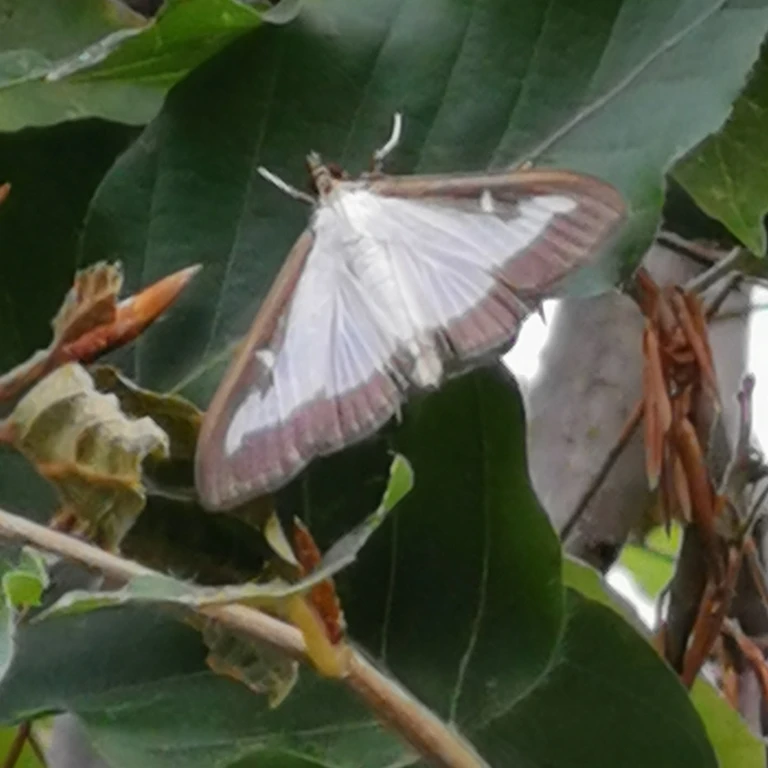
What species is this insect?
Cydalima perspectalis
